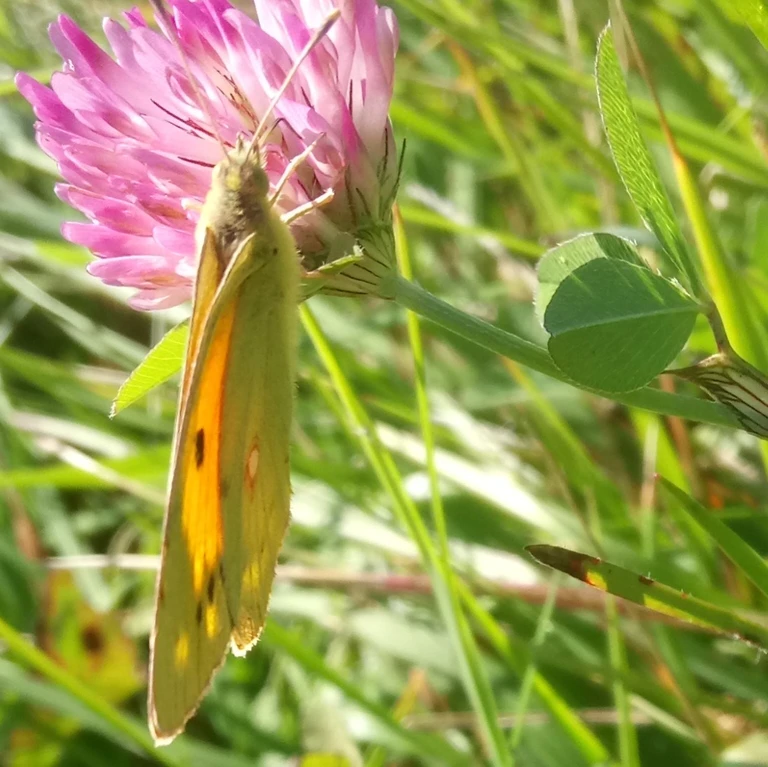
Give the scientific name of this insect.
Colias croceus
